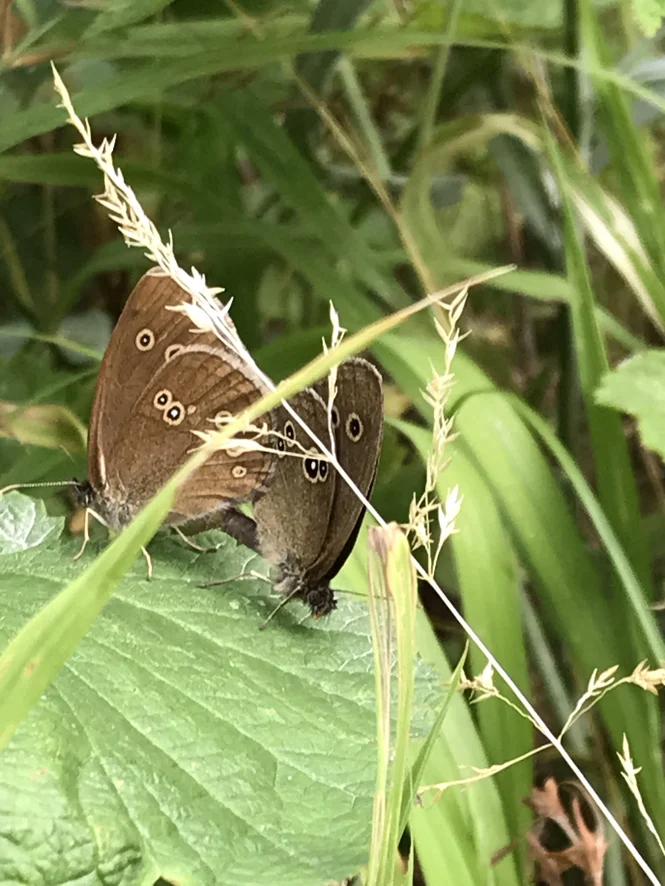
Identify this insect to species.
Aphantopus hyperantus
